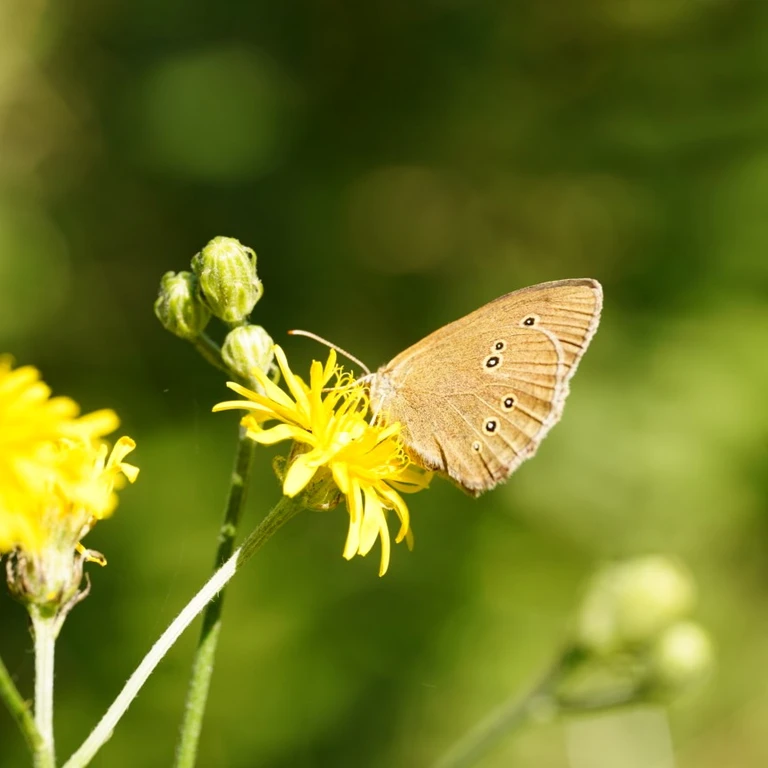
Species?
Aphantopus hyperantus
